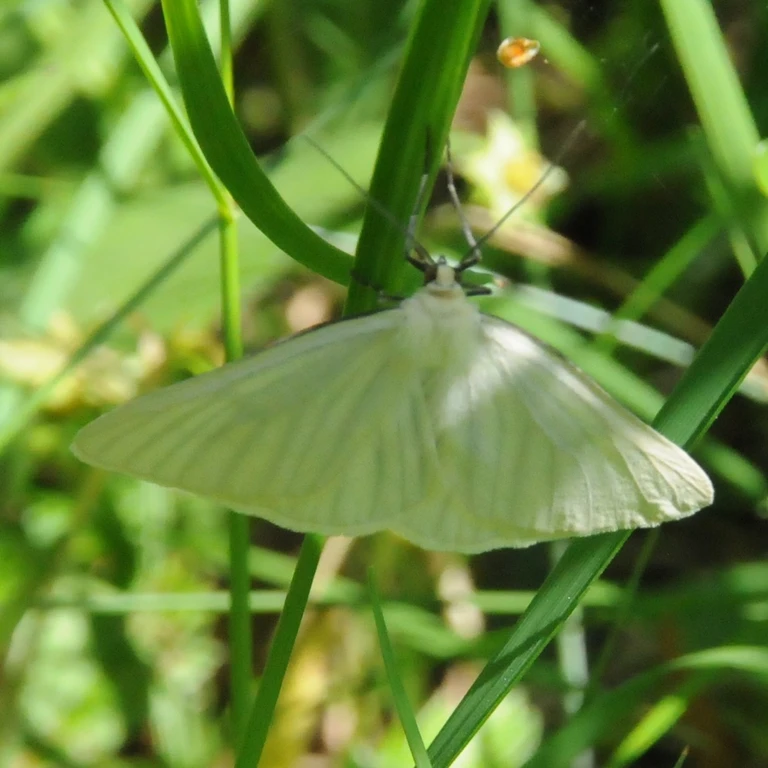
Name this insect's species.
Siona lineata
